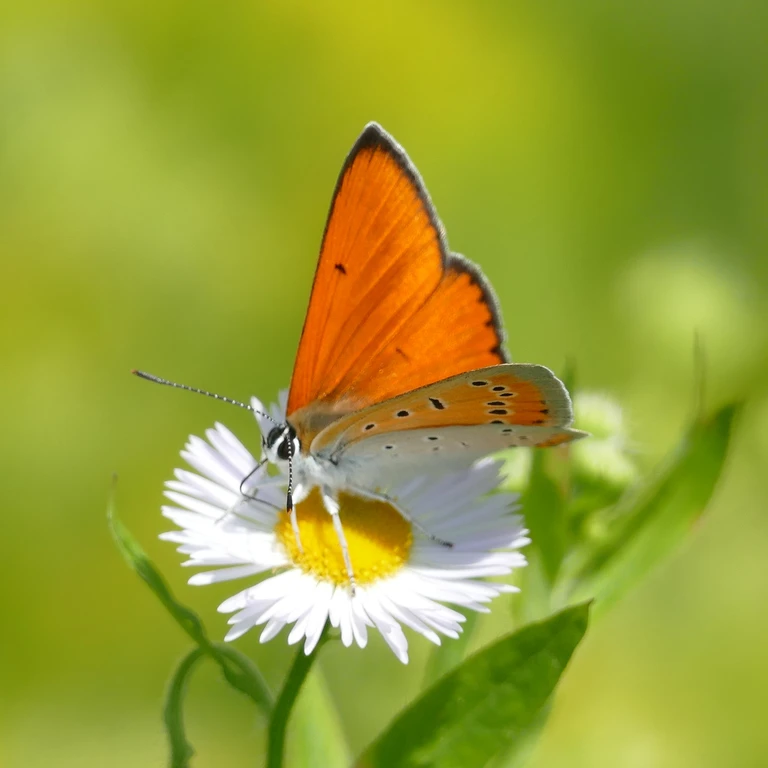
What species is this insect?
Lycaena dispar
